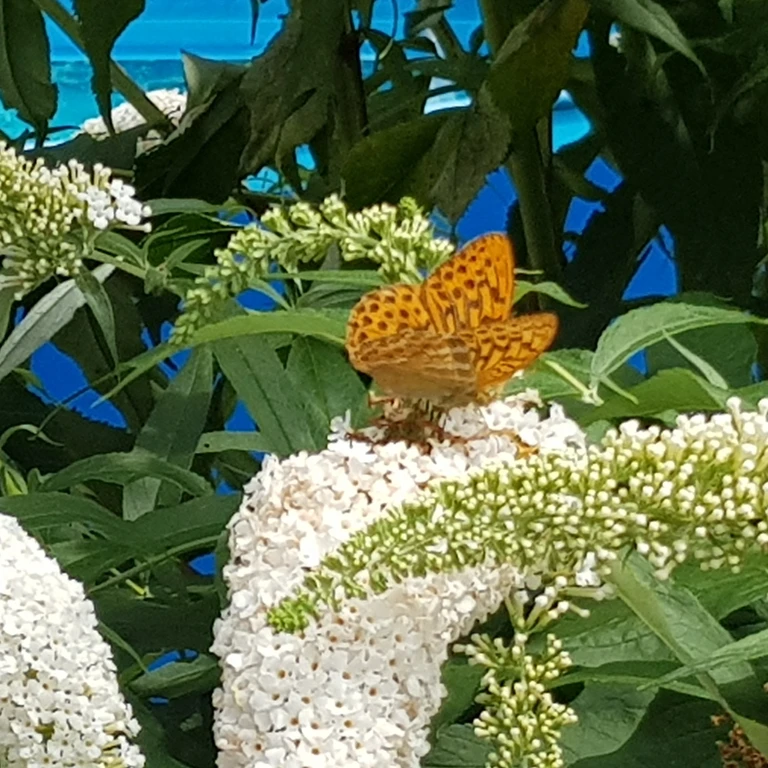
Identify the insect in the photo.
Argynnis paphia
